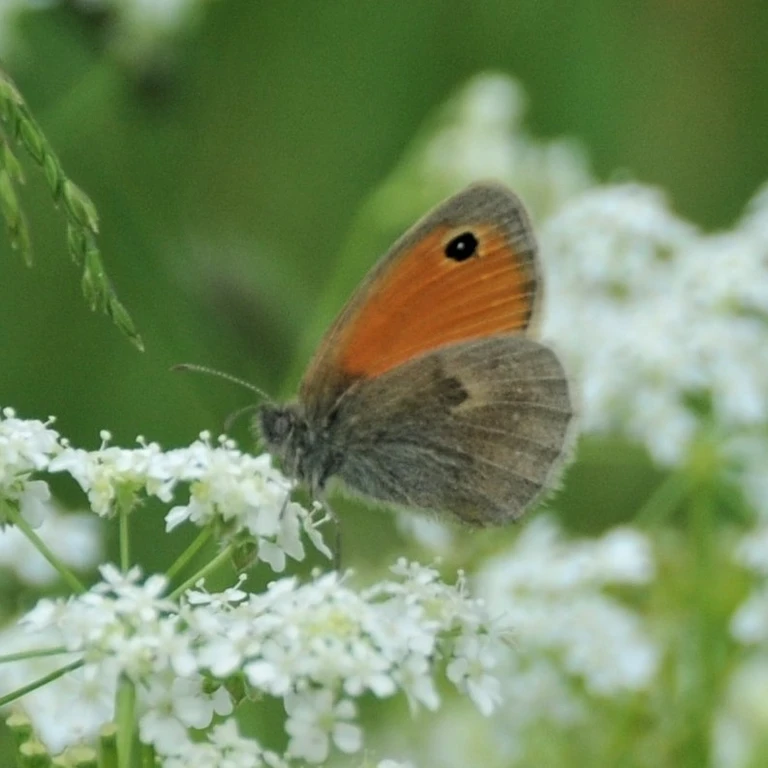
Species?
Coenonympha pamphilus
